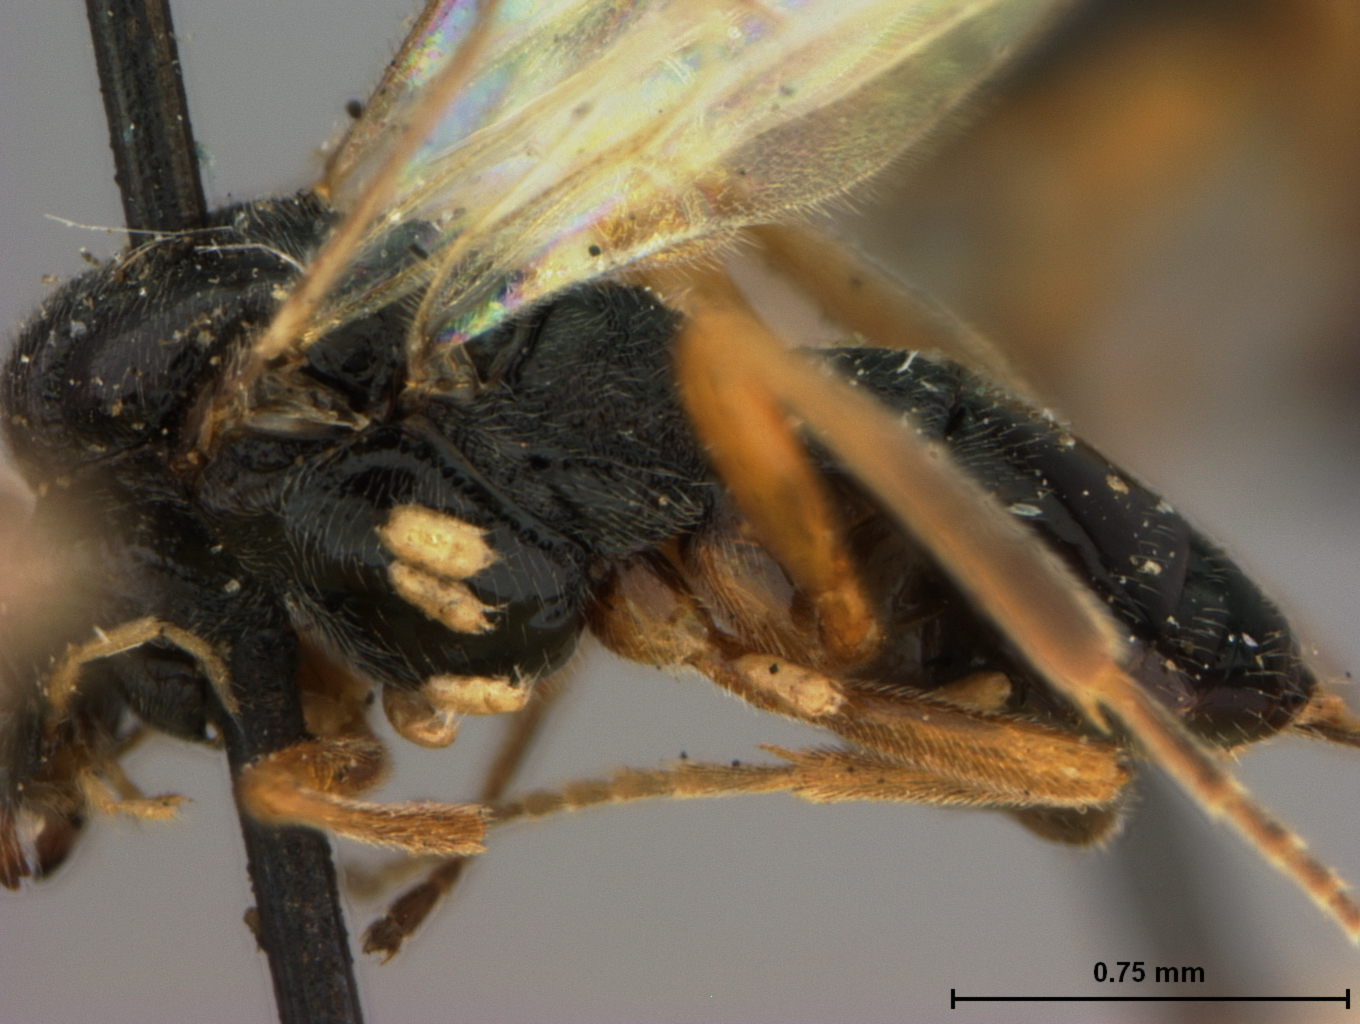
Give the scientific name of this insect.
Ganychorus atricornis
